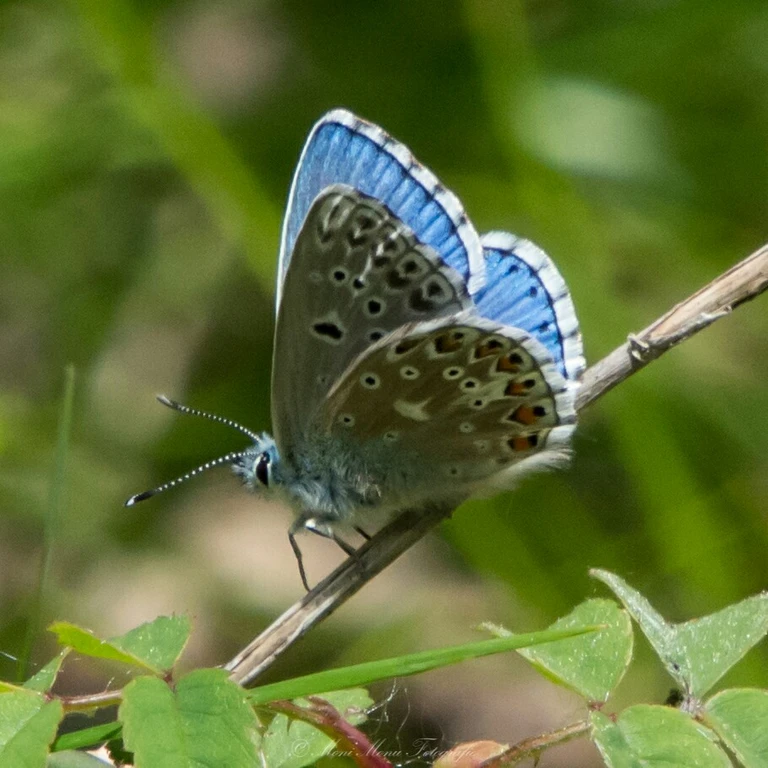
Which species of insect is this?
Lysandra bellargus
